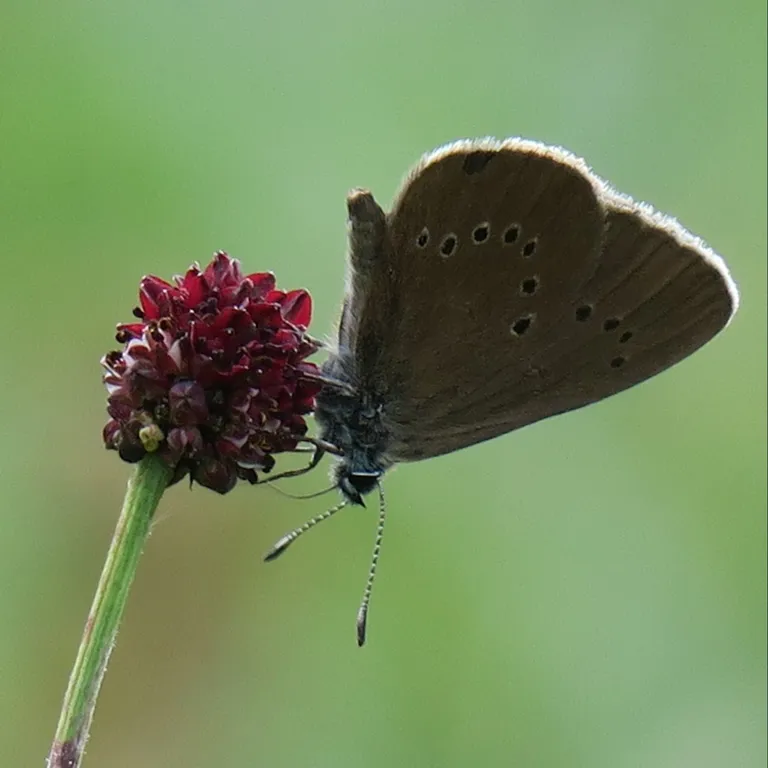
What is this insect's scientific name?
Phengaris nausithous (also Maculinea nausithous)
